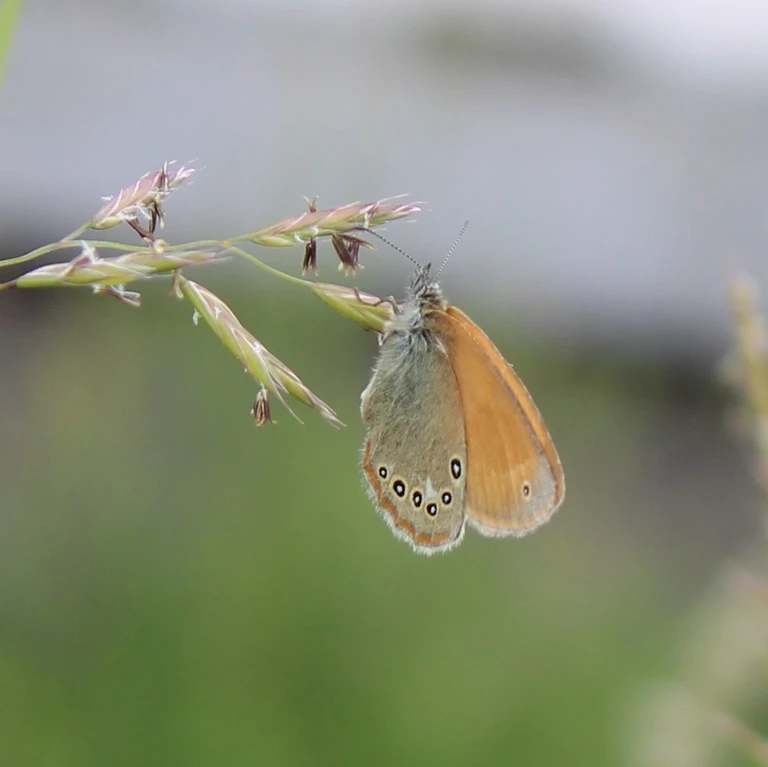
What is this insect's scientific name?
Coenonympha glycerion (also Coenonympha iphis)
